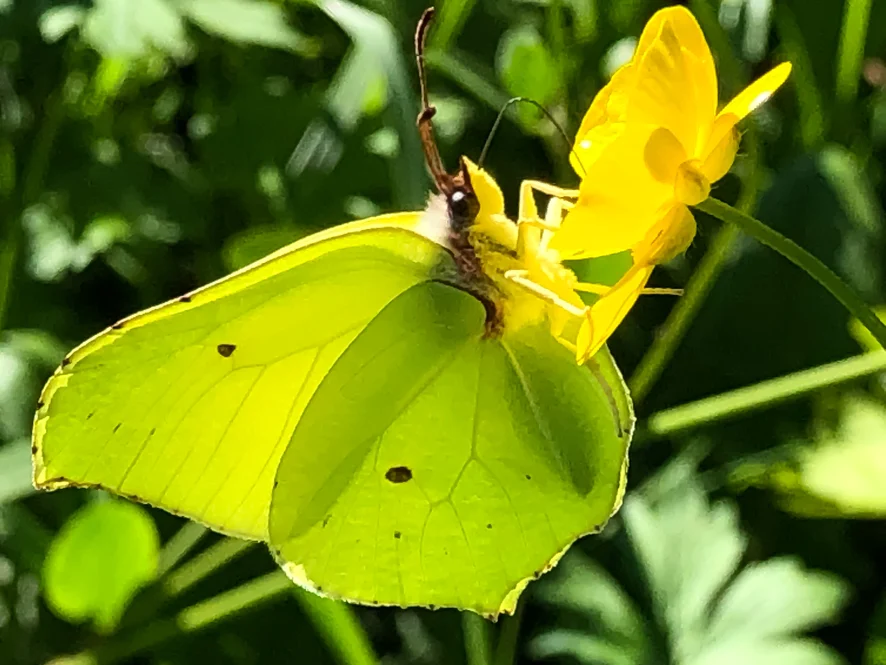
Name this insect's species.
Gonepteryx rhamni
